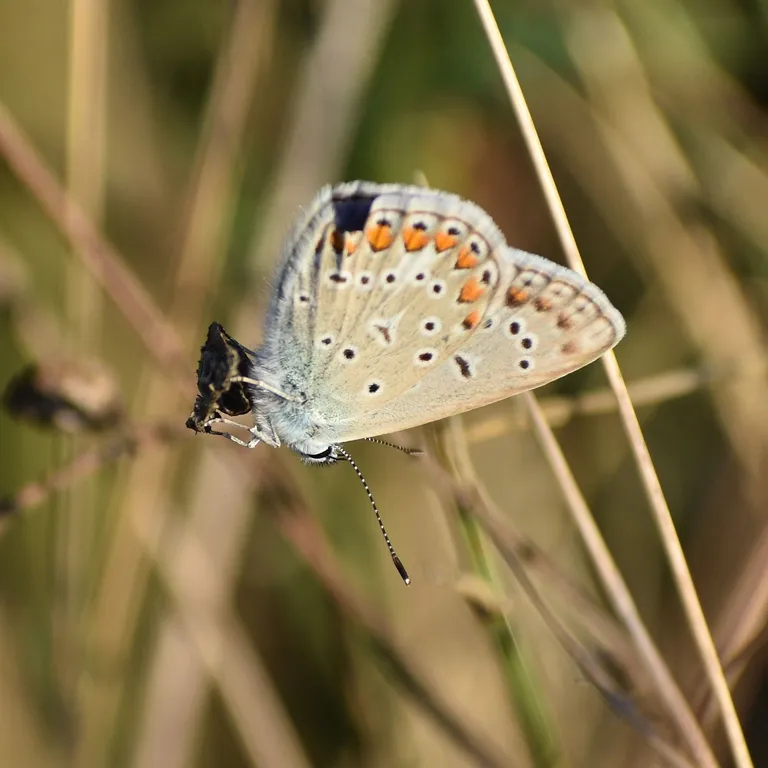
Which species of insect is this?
Polyommatus icarus
